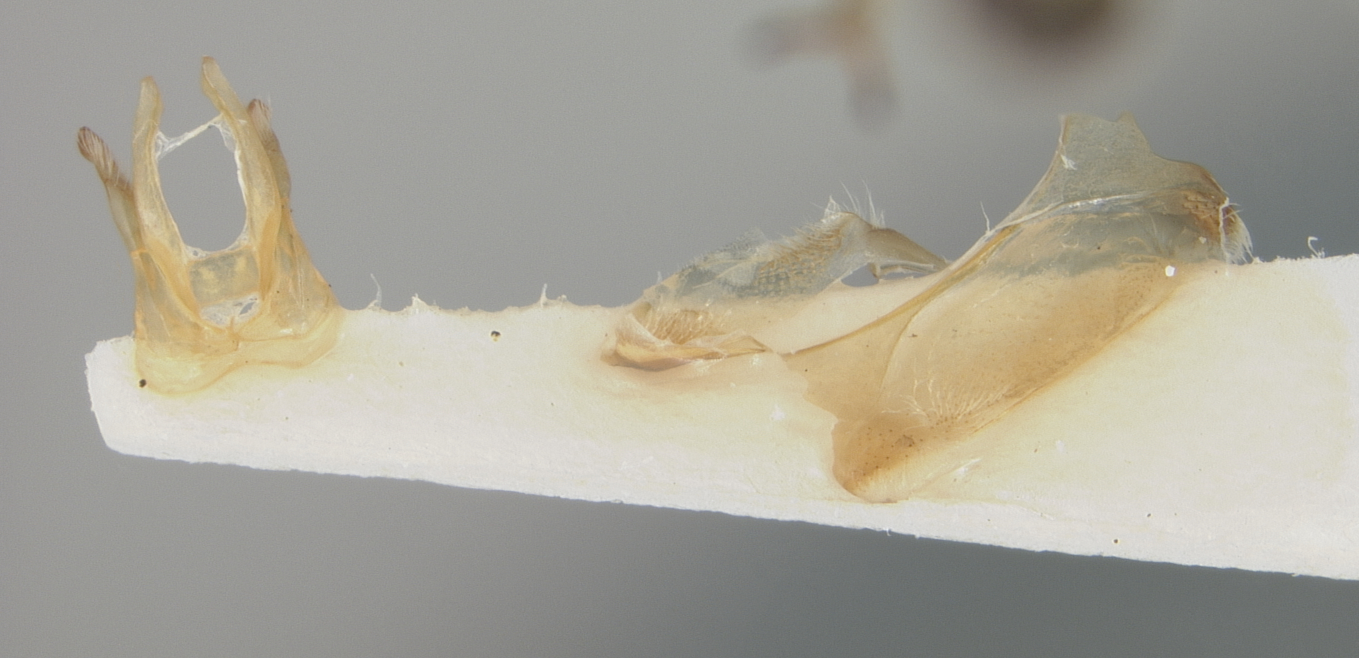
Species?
Megachile coreopsana
